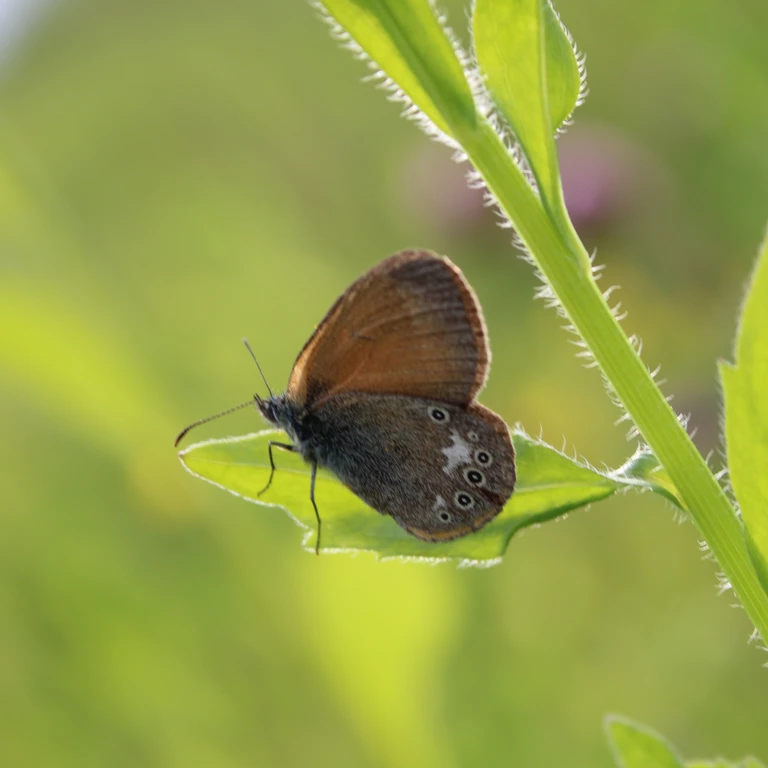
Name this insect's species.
Coenonympha glycerion (also Coenonympha iphis)
